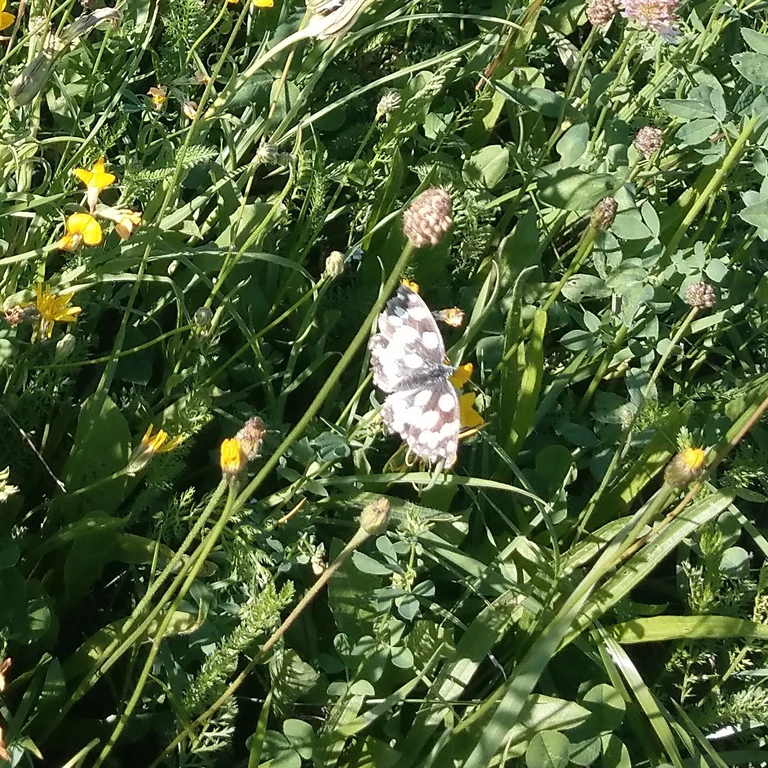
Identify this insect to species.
Melanargia galathea
